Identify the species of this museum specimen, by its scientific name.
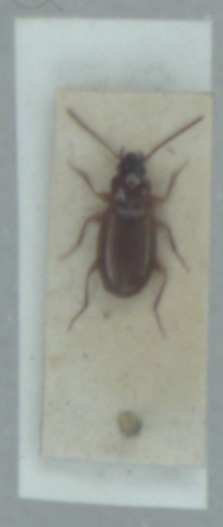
Trechus quadristriatus
